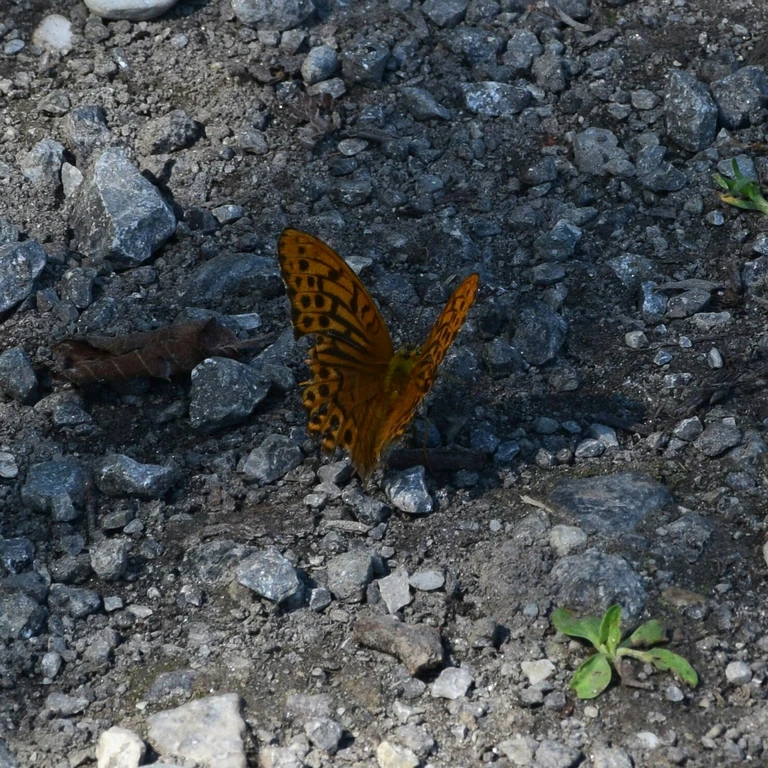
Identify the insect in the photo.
Argynnis paphia
